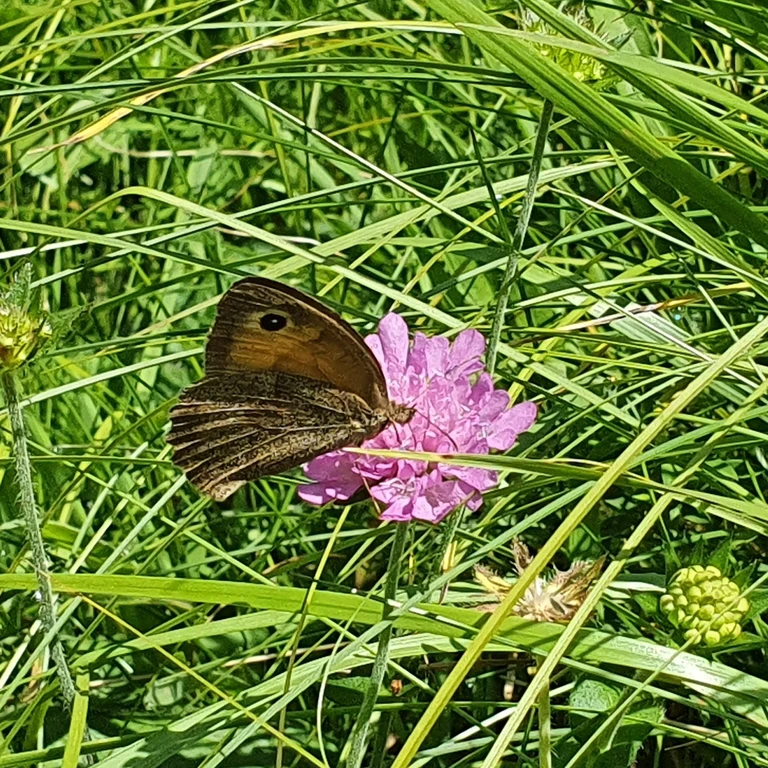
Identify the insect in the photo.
Maniola jurtina
